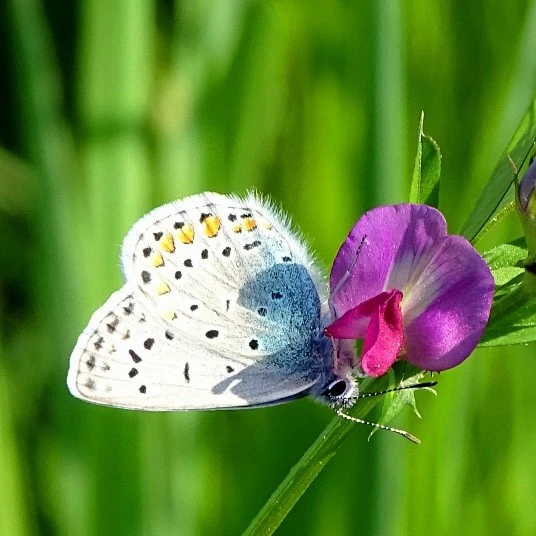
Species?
Polyommatus icarus
